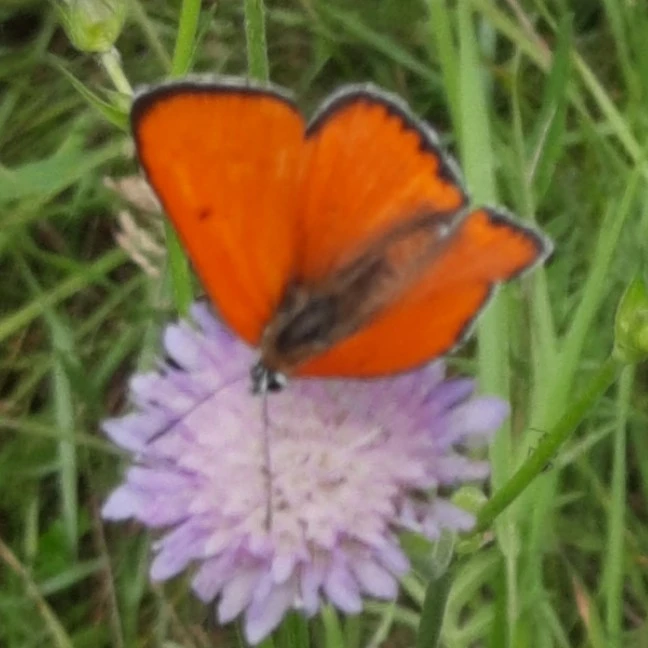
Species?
Lycaena dispar
